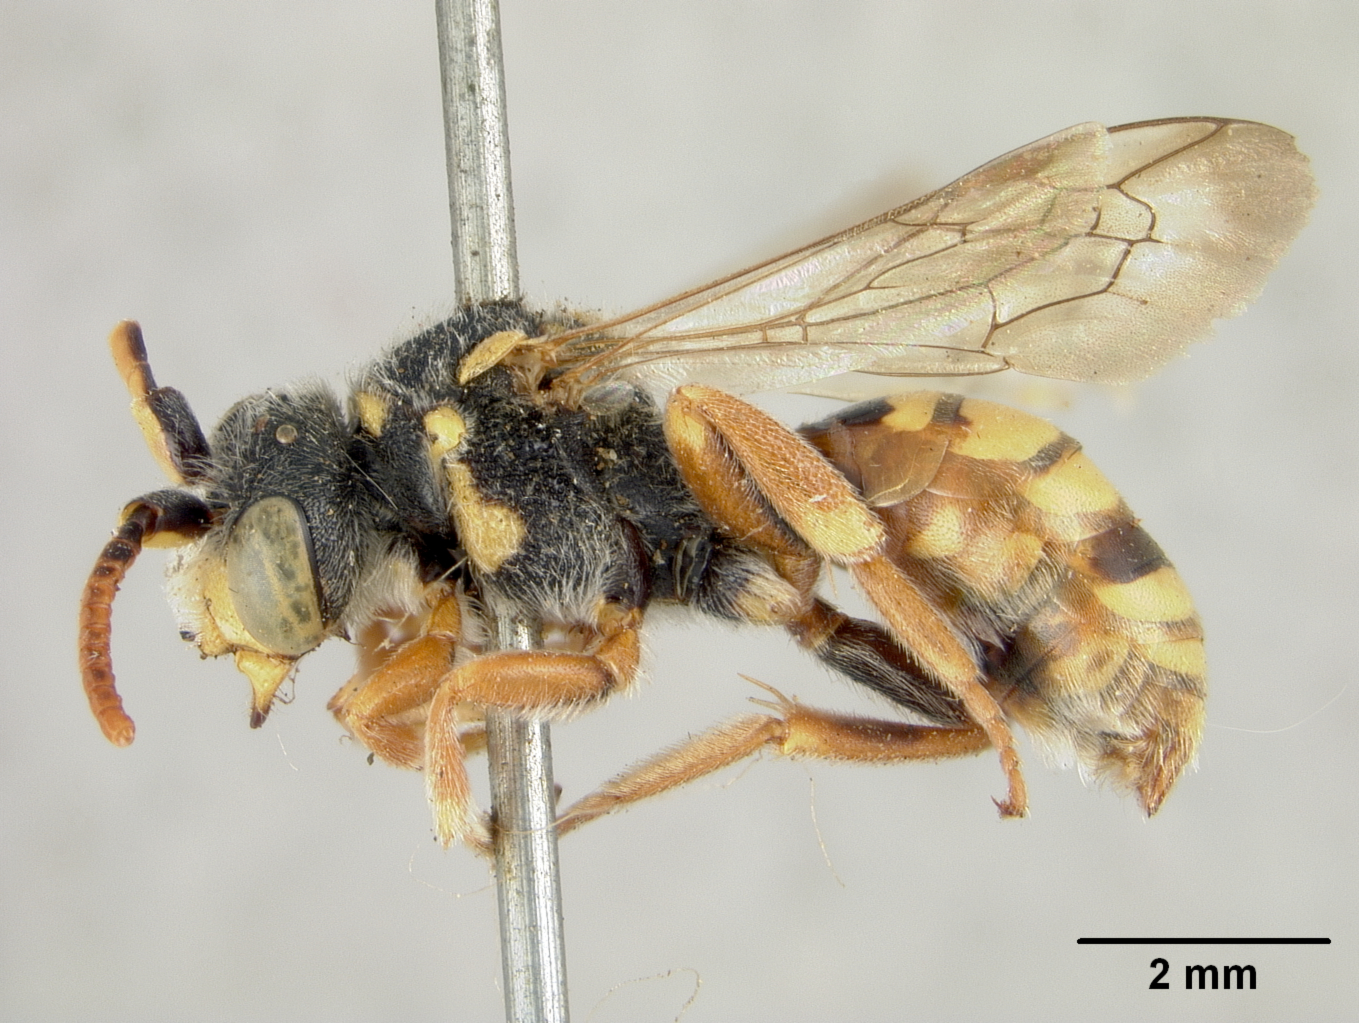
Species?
Nomada pascoensis
